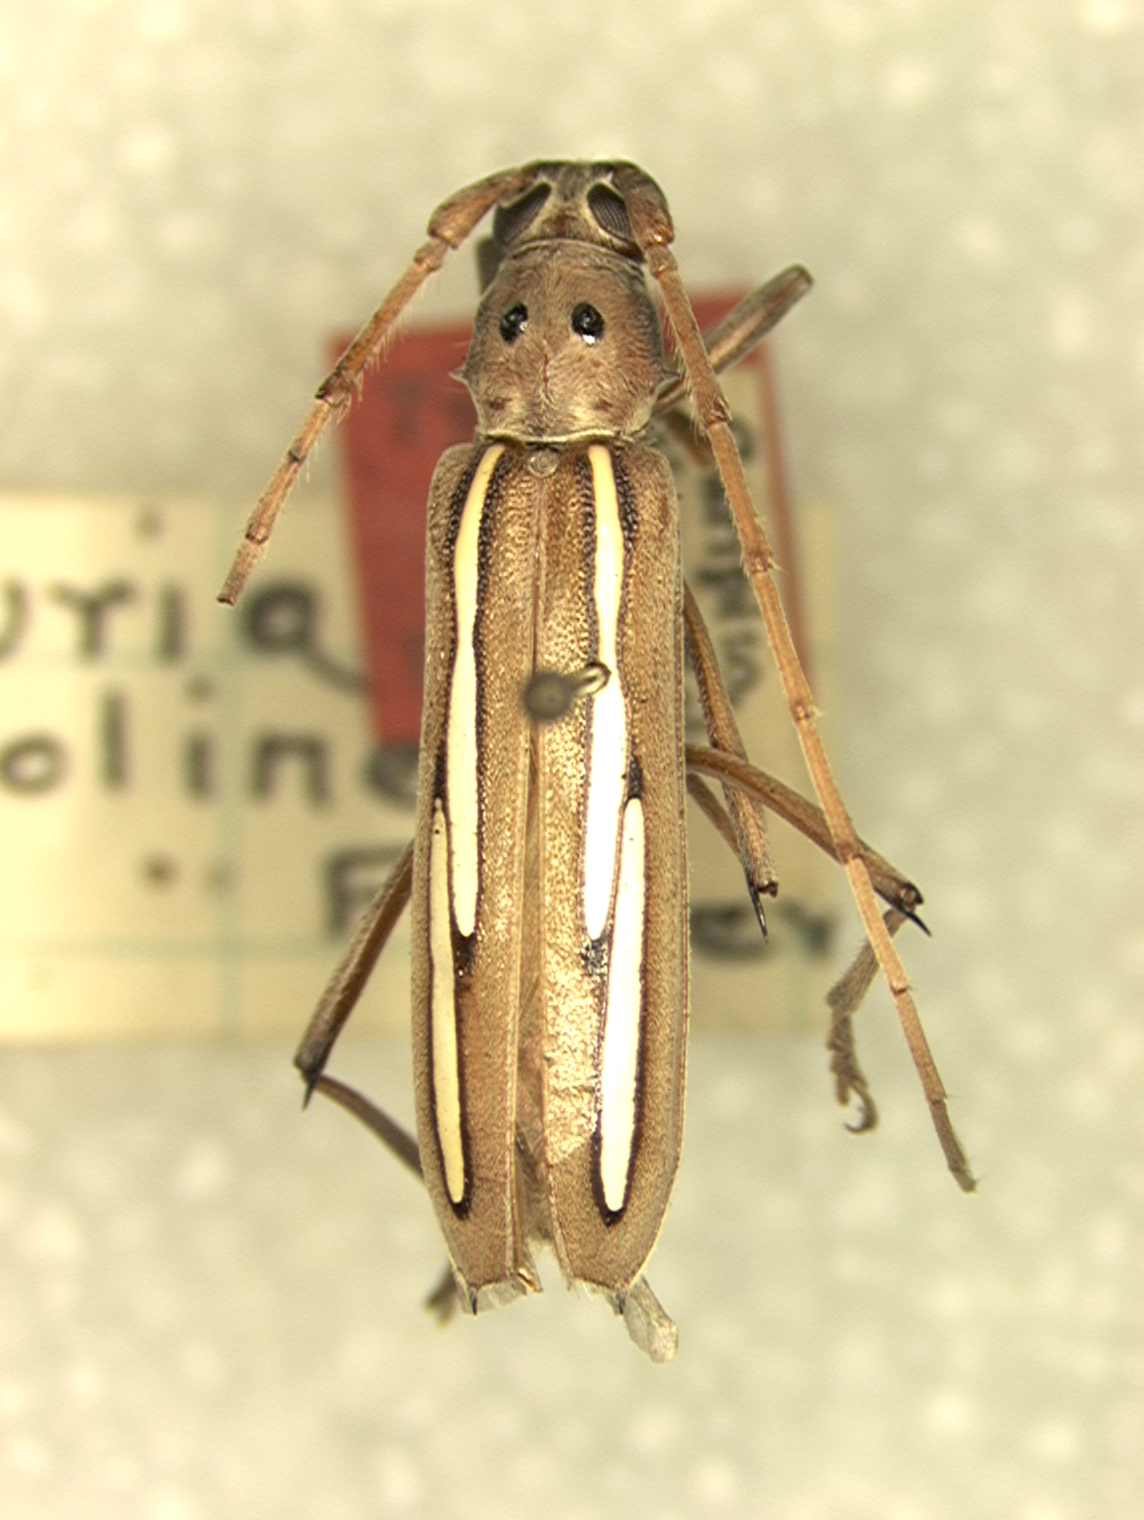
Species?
Eburia albolineata
